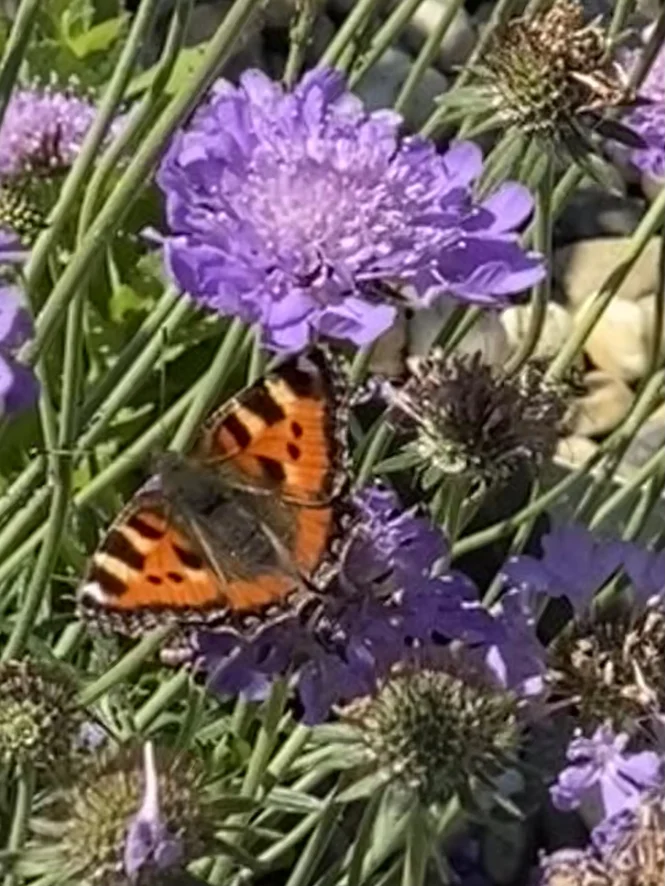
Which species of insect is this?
Aglais urticae
